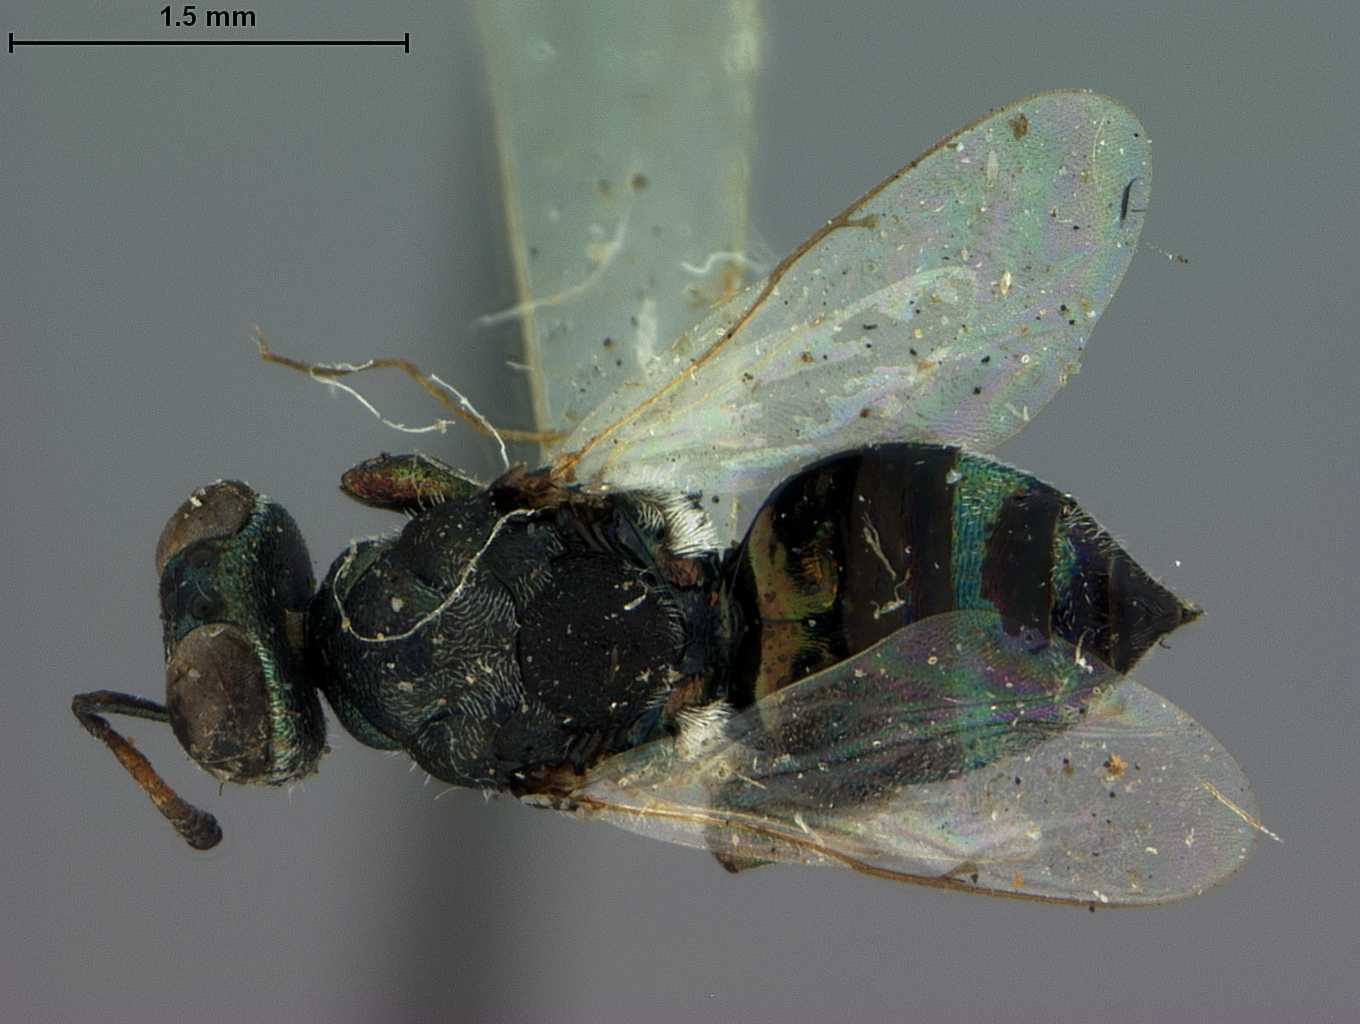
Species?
Euchrysia hyalinipennis
